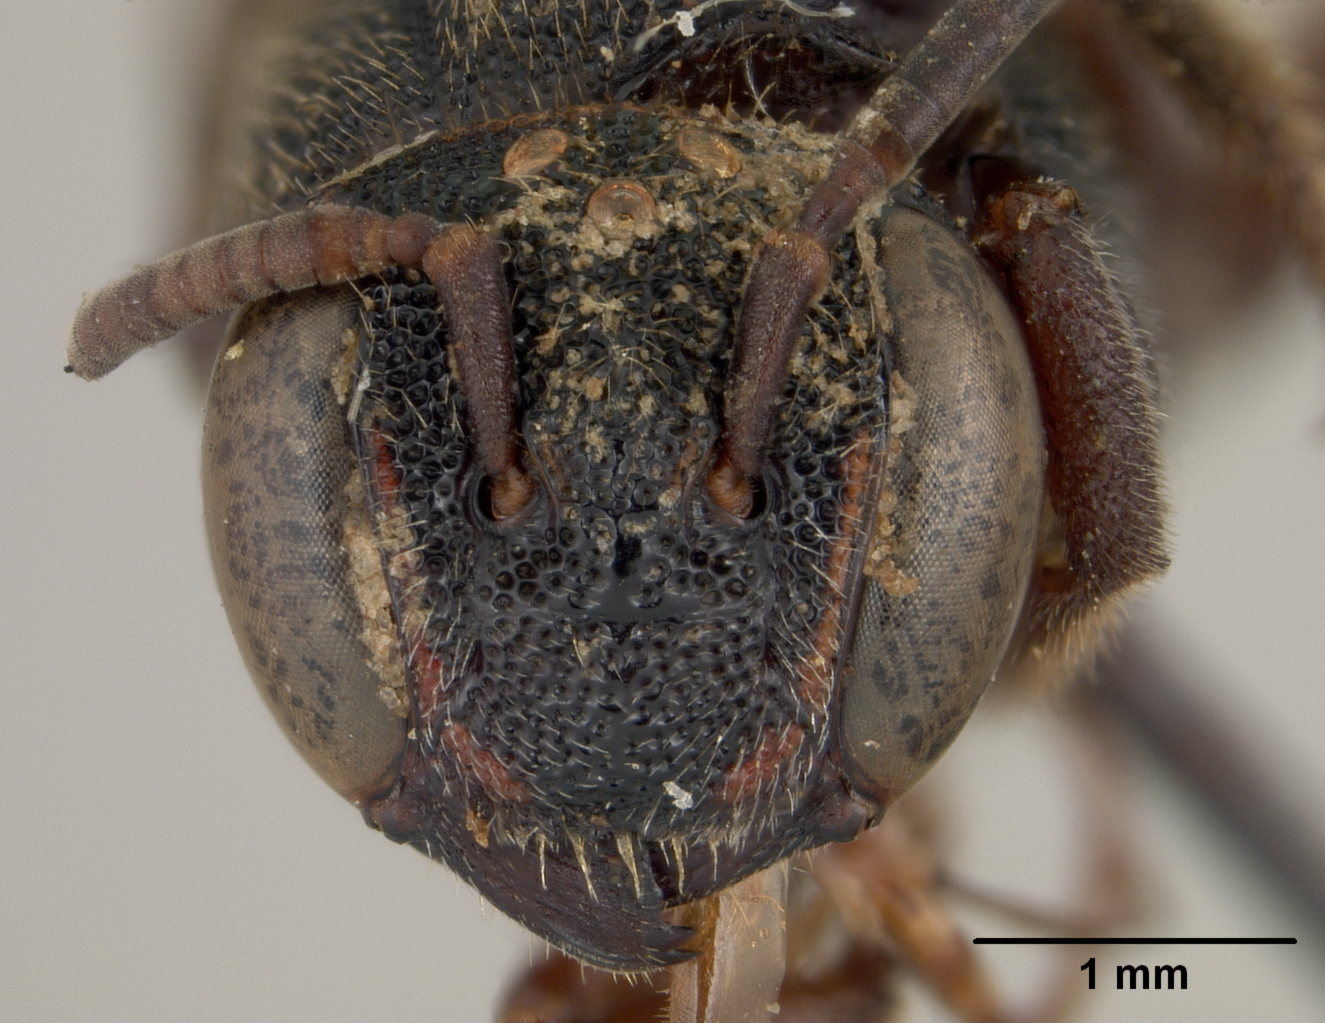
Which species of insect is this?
Dianthidium holmbergi
